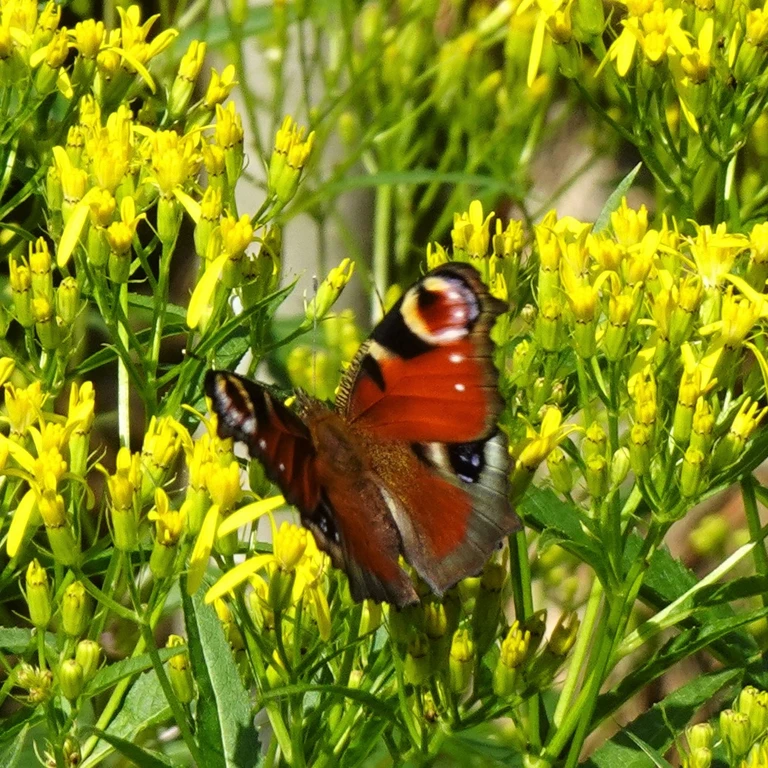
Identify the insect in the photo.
Aglais io
